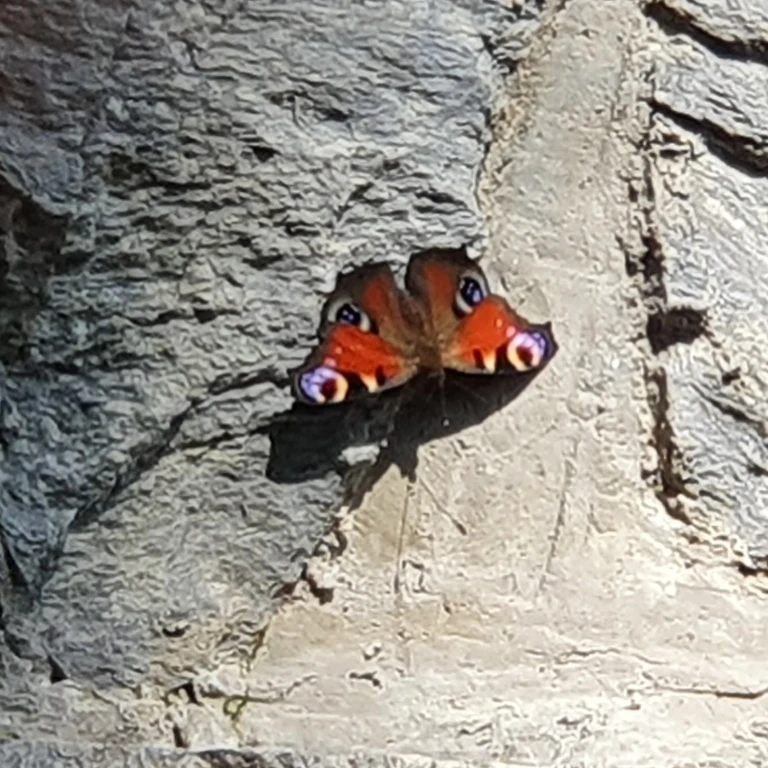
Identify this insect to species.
Aglais io
